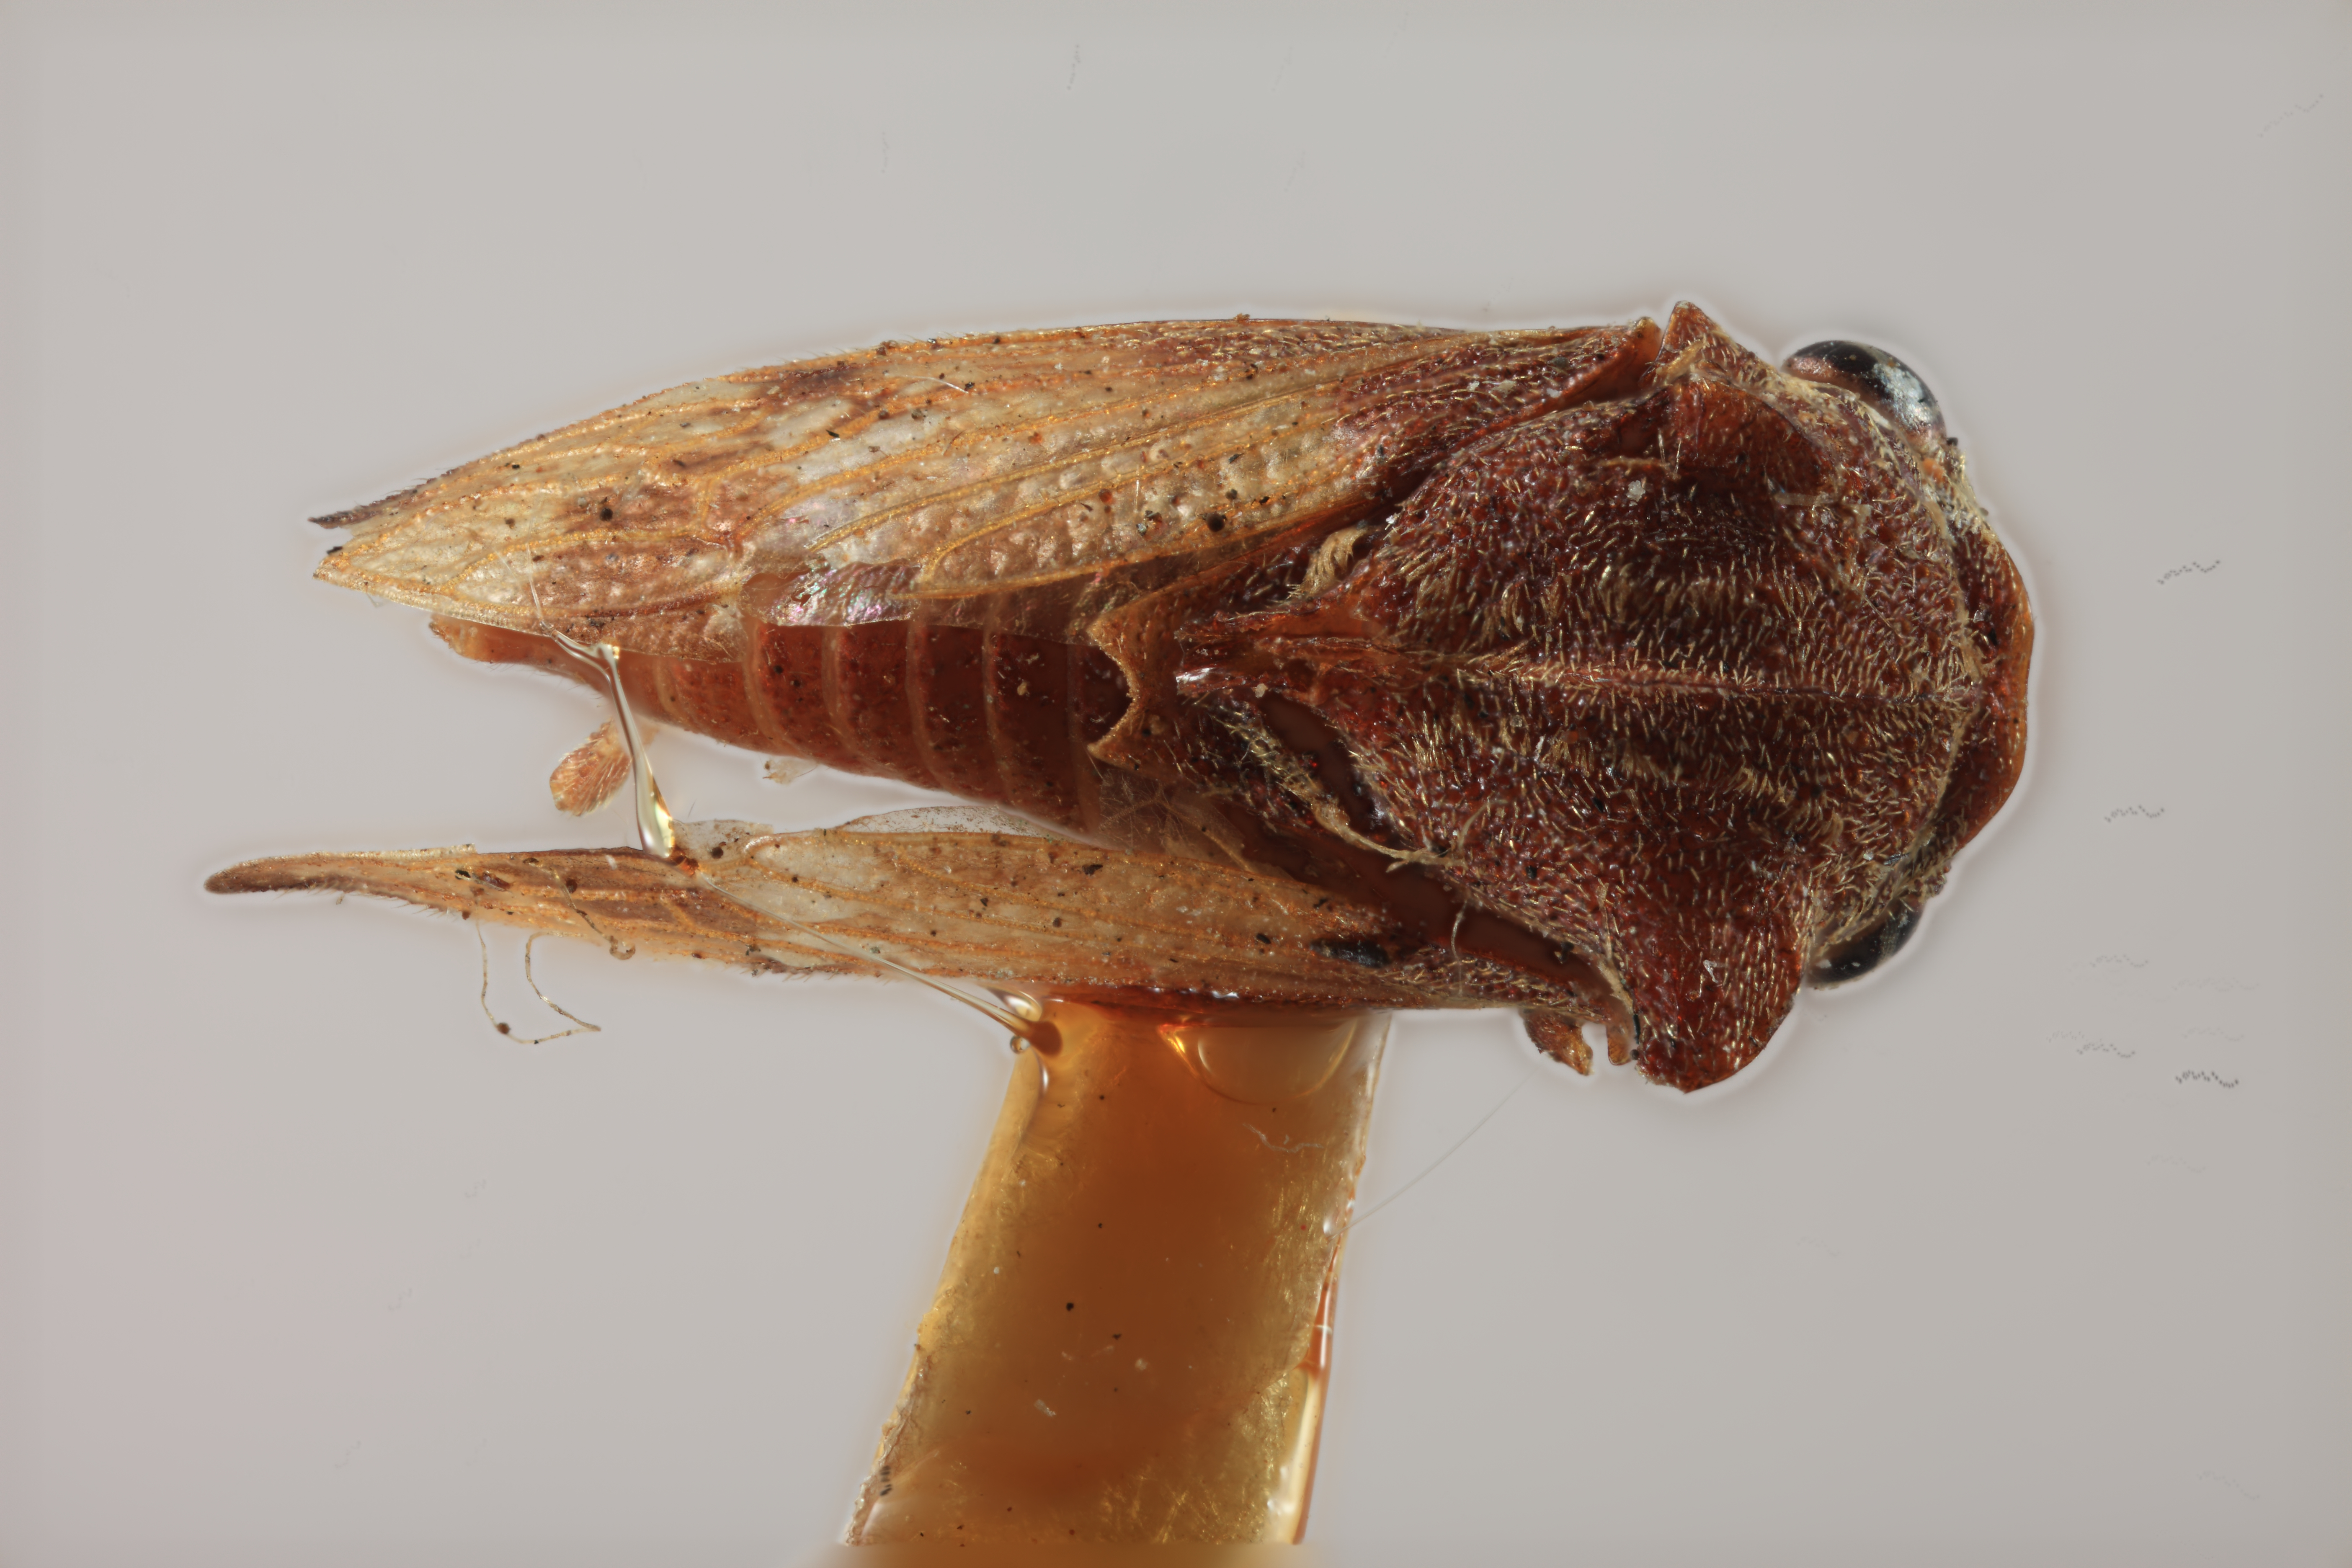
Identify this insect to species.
Acanthucus brevicornis
